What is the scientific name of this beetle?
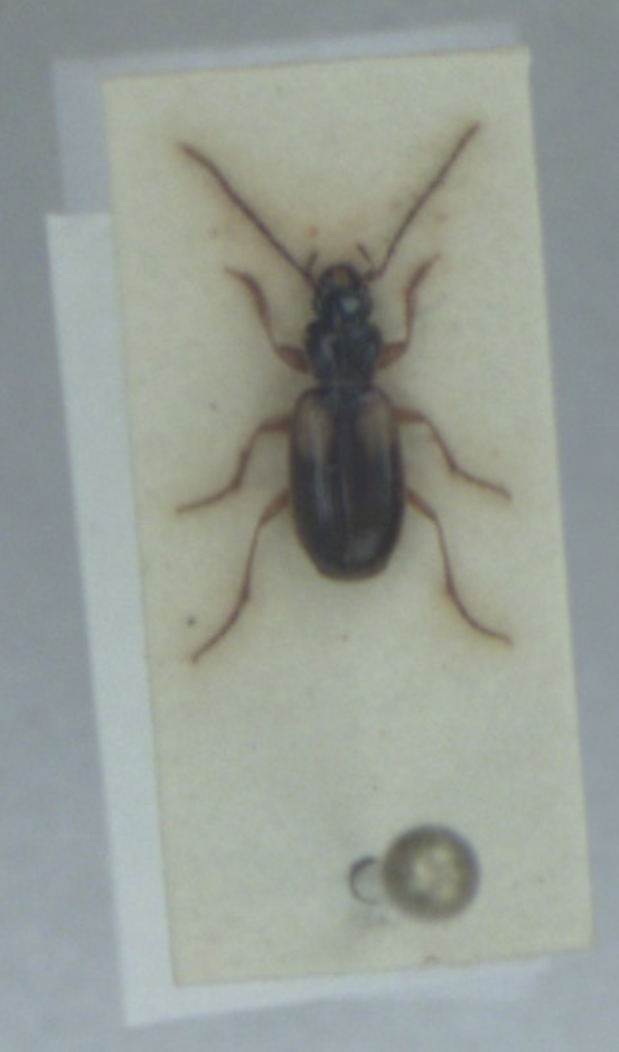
Badister sodalis
